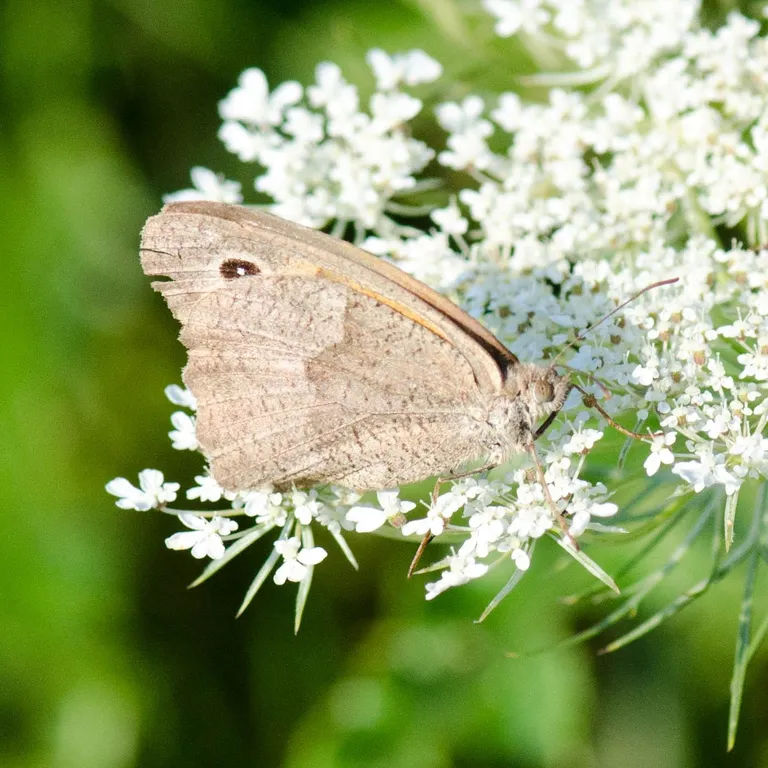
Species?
Maniola jurtina
